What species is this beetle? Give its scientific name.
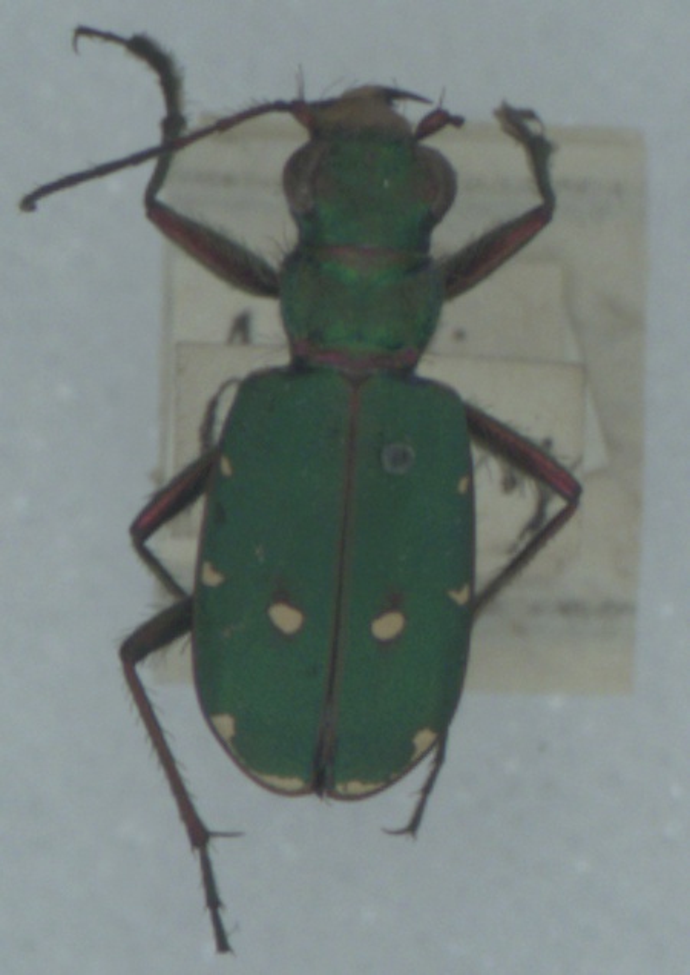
Cicindela campestris
